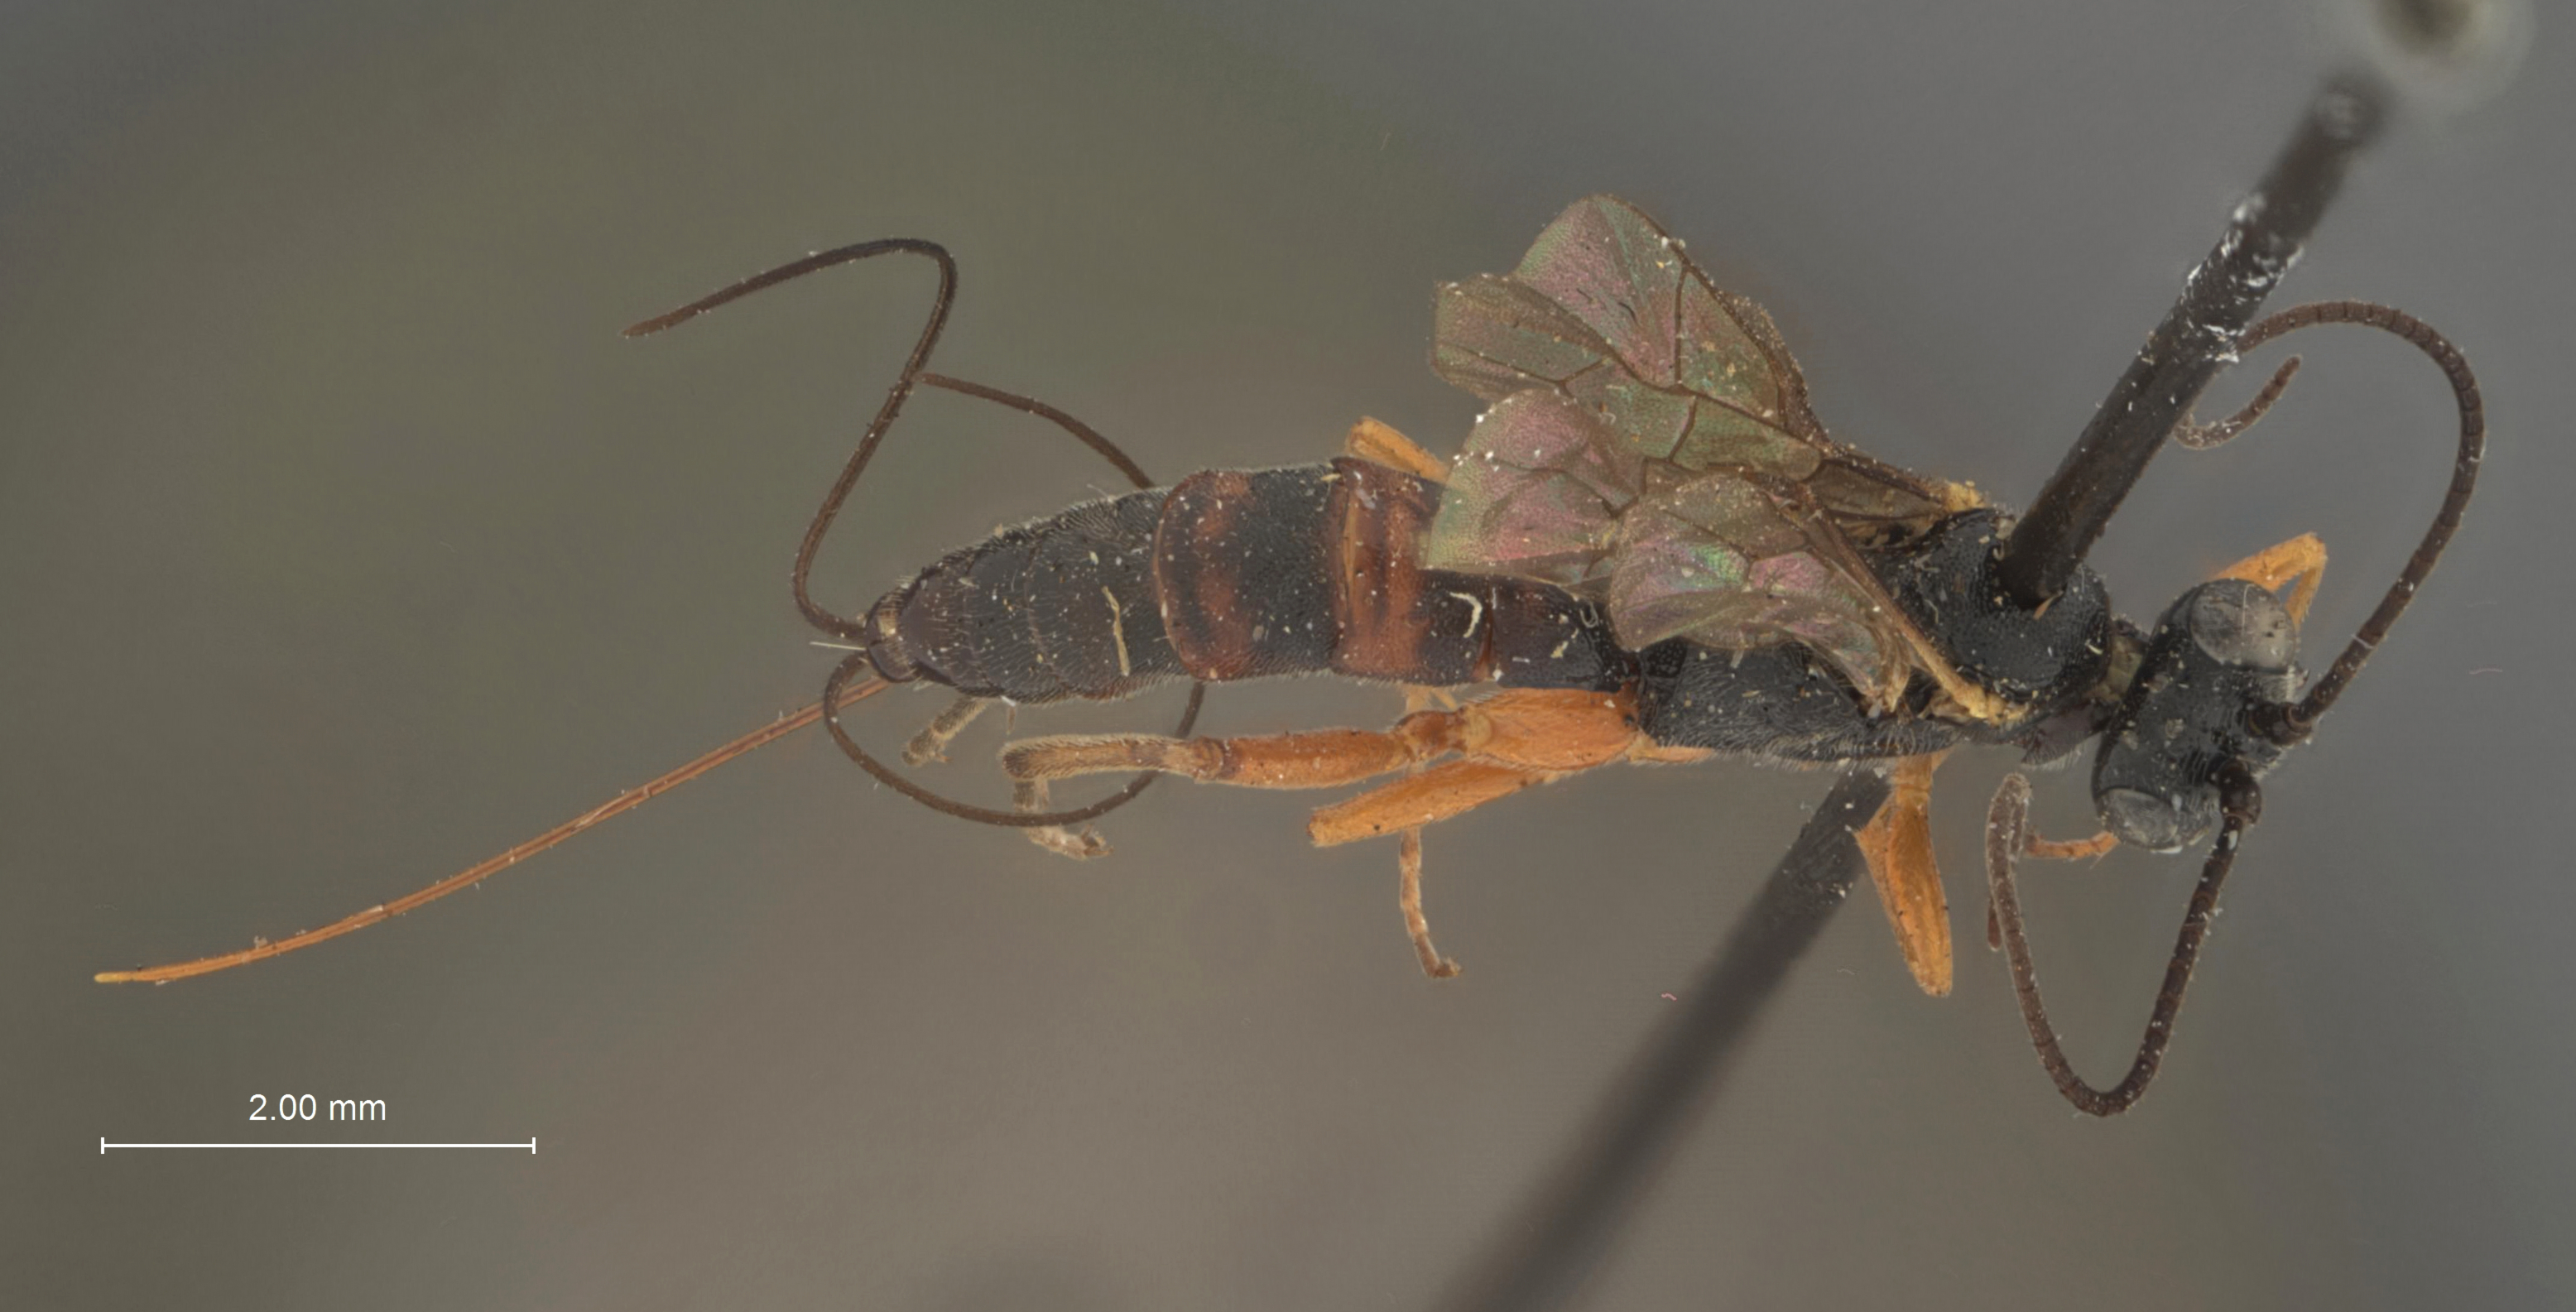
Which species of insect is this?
Glypta alpestris
